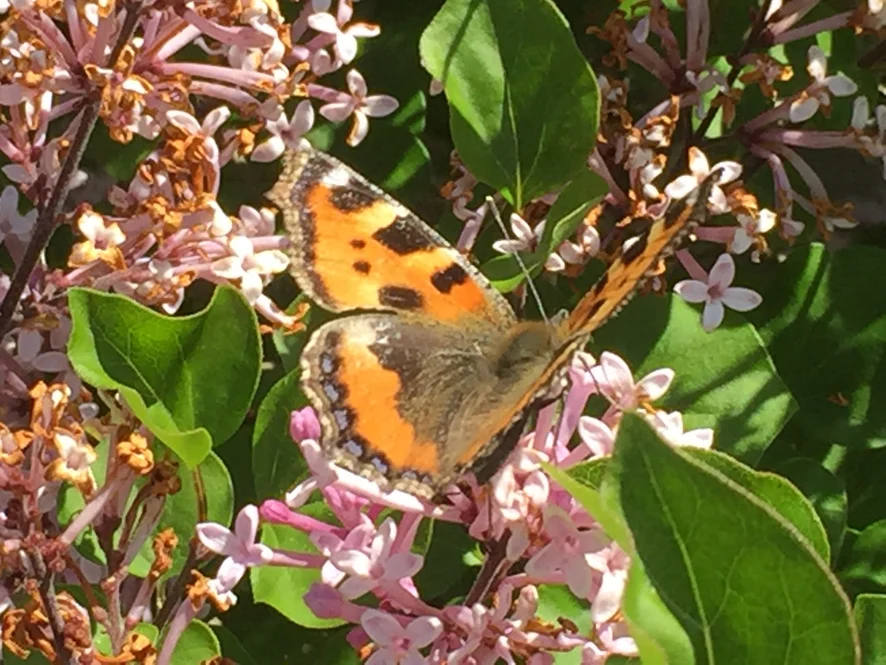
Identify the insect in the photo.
Aglais urticae
